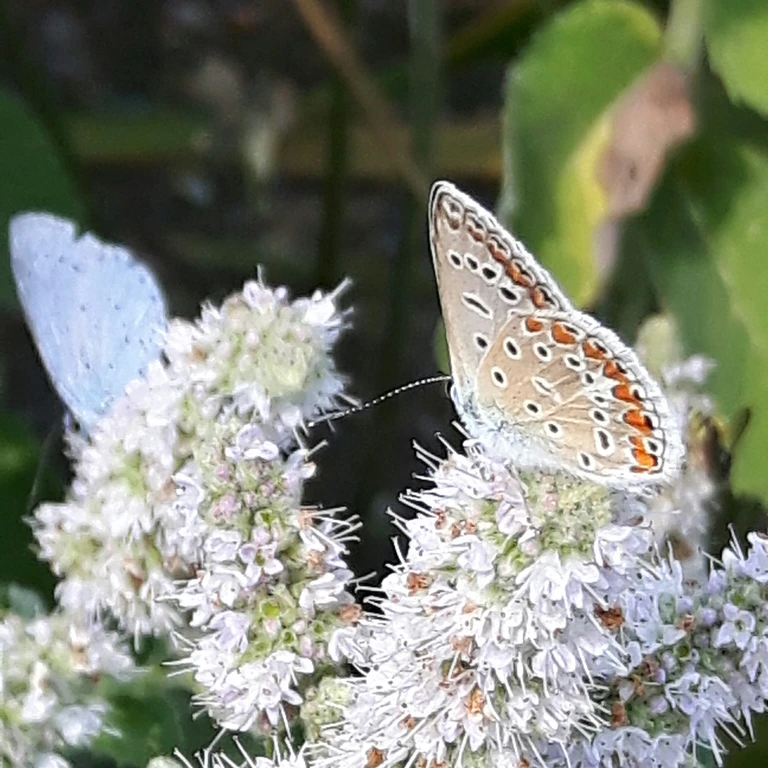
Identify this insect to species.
Polyommatus icarus
